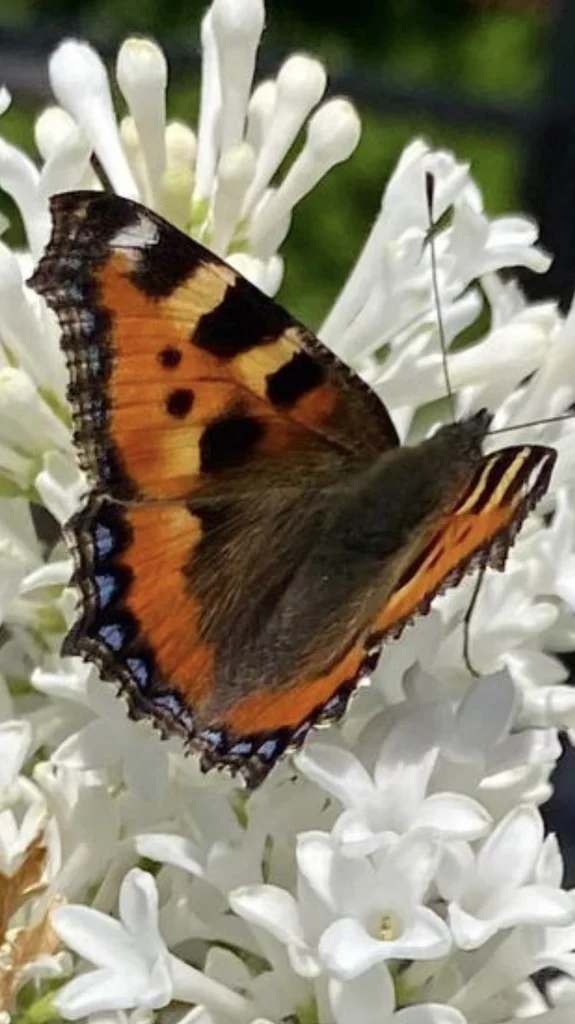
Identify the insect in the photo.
Aglais urticae
